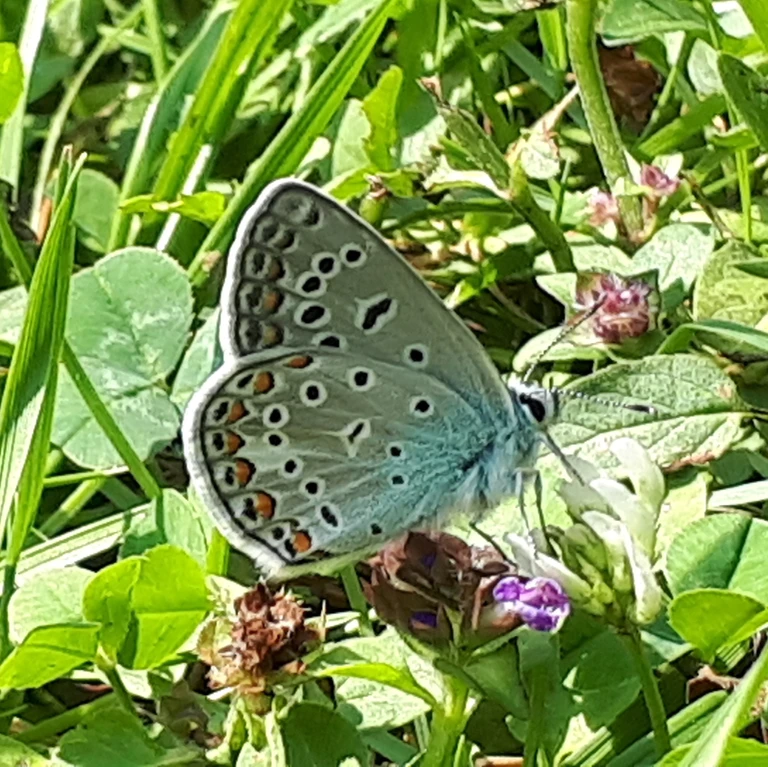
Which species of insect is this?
Polyommatus icarus
